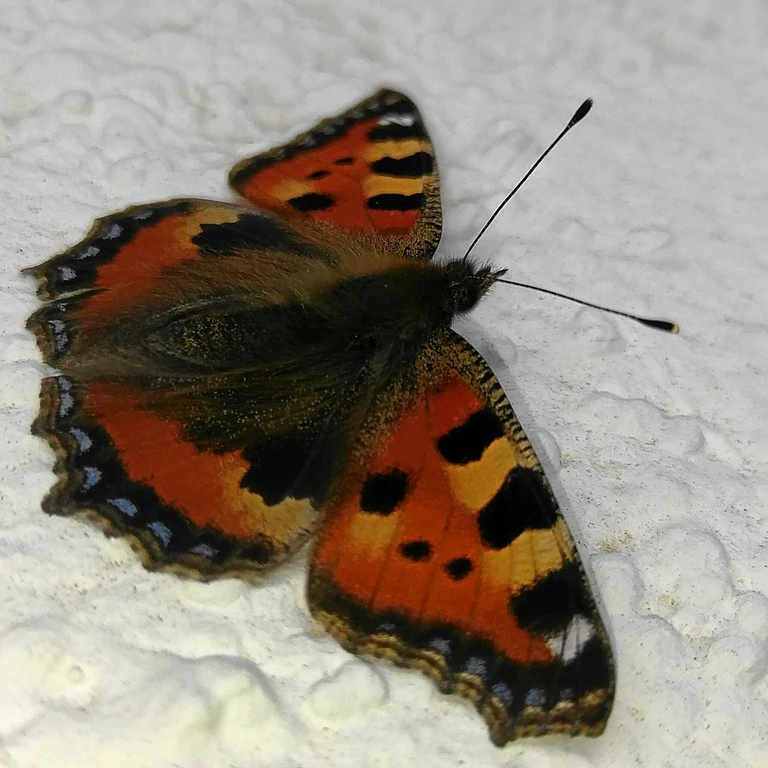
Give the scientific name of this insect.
Aglais urticae
